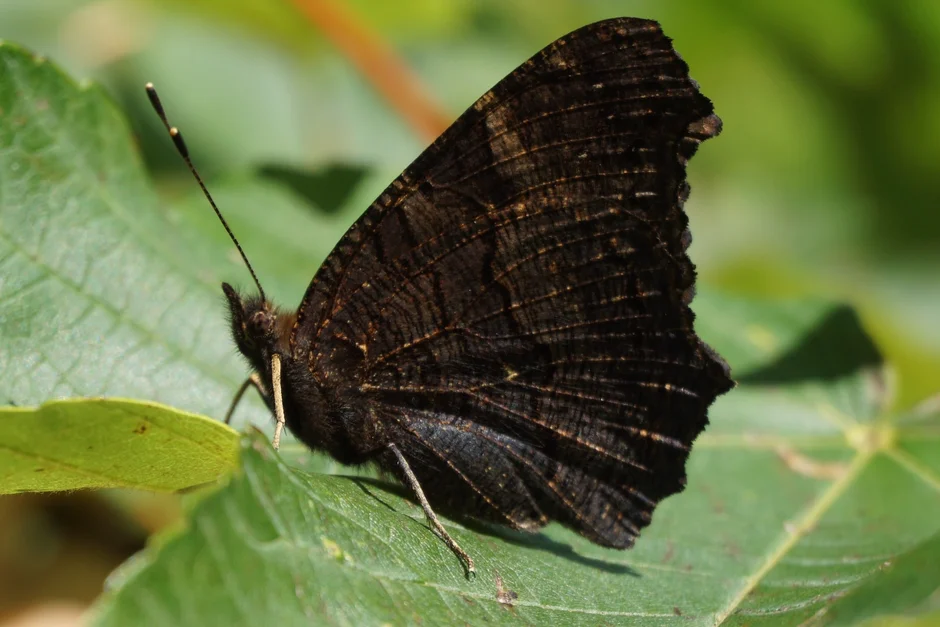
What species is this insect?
Aglais io
